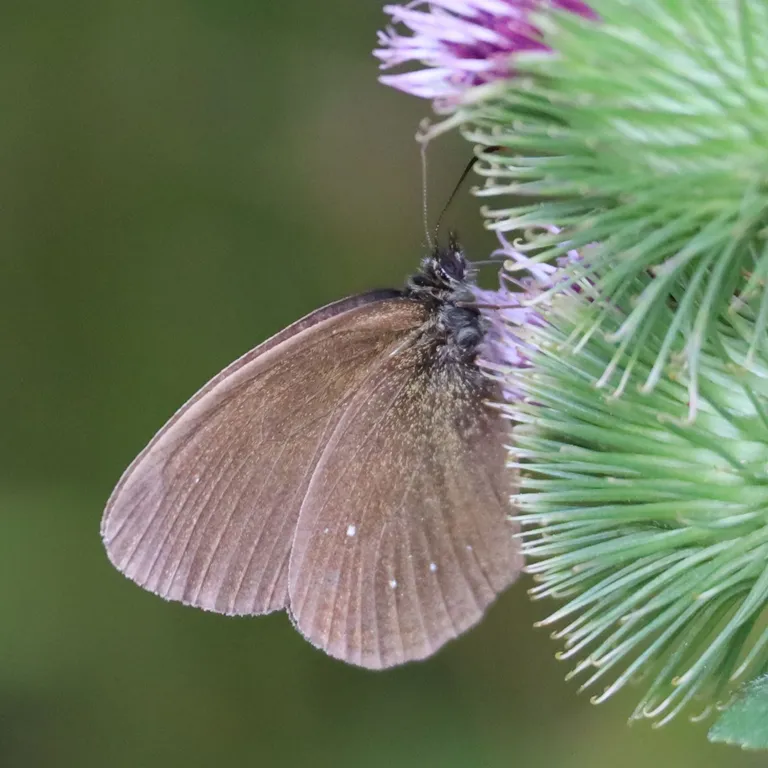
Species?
Aphantopus hyperantus
